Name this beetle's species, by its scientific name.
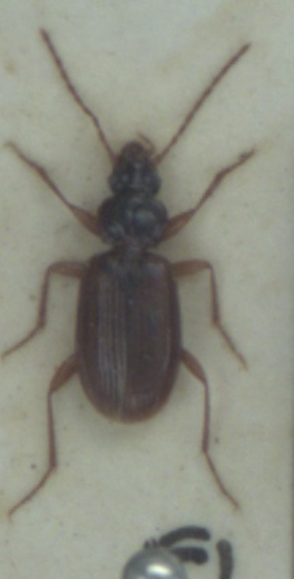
Trechus rubens
